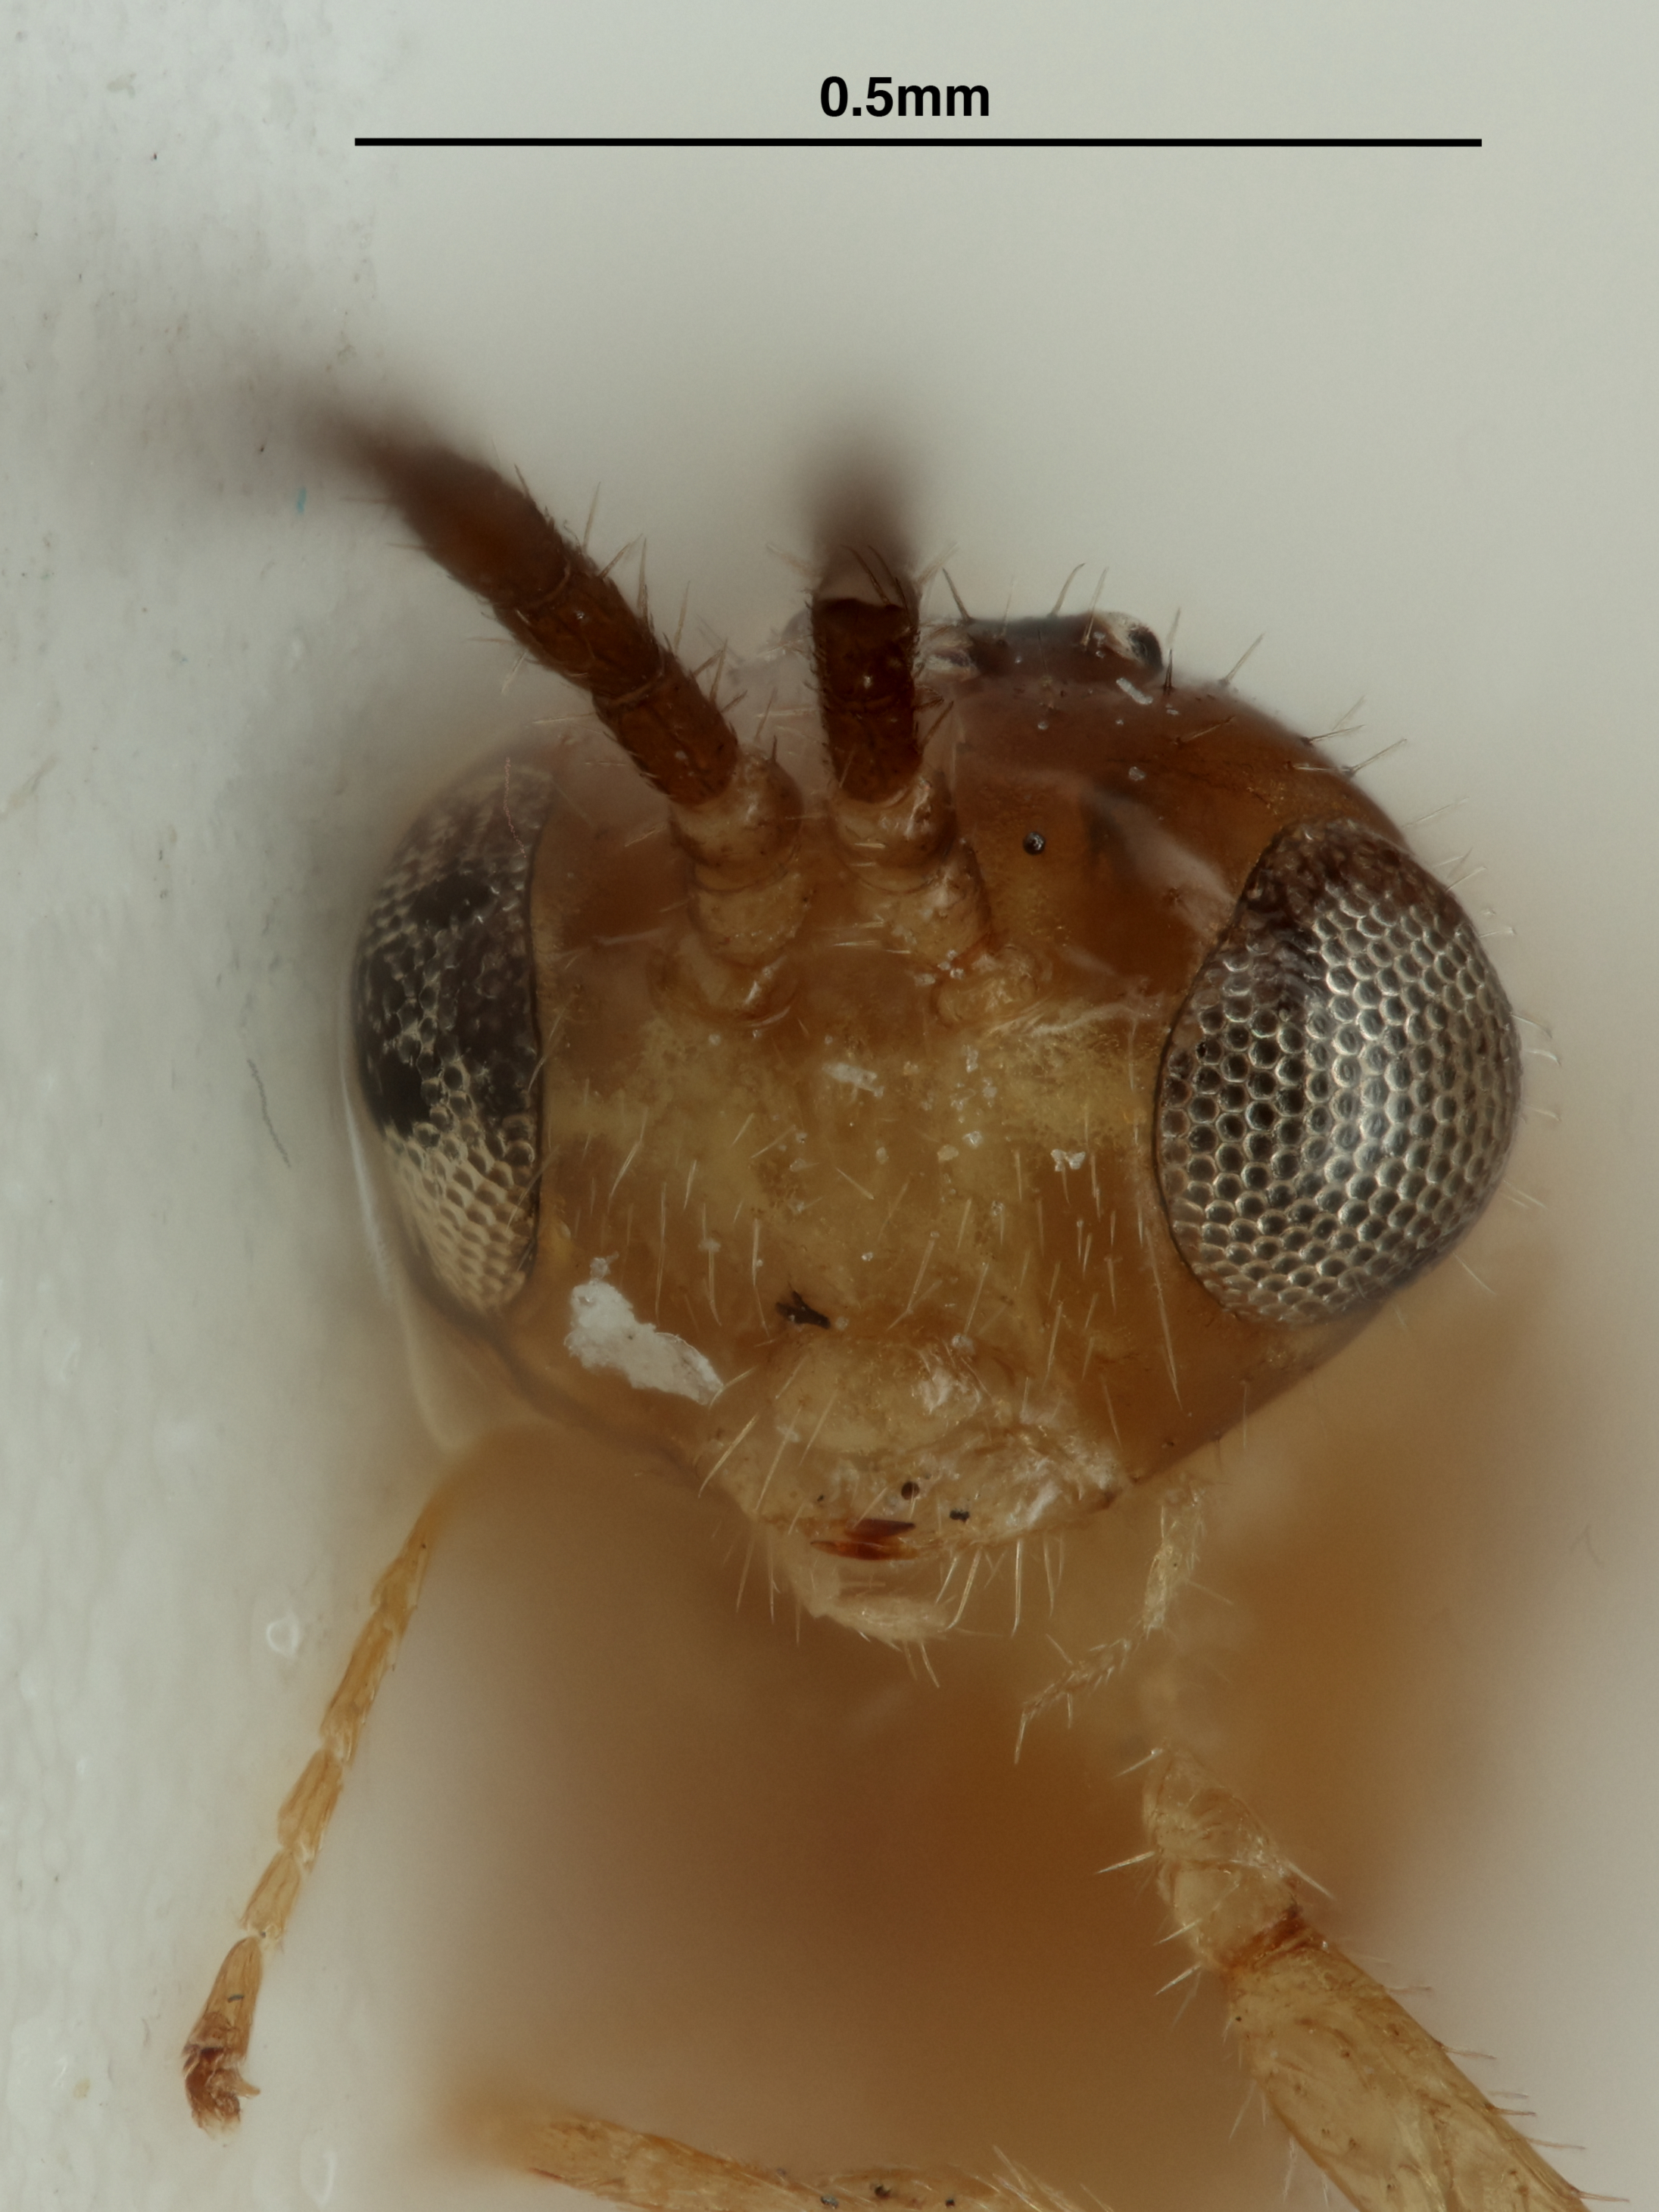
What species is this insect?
Pauesia colombiana
